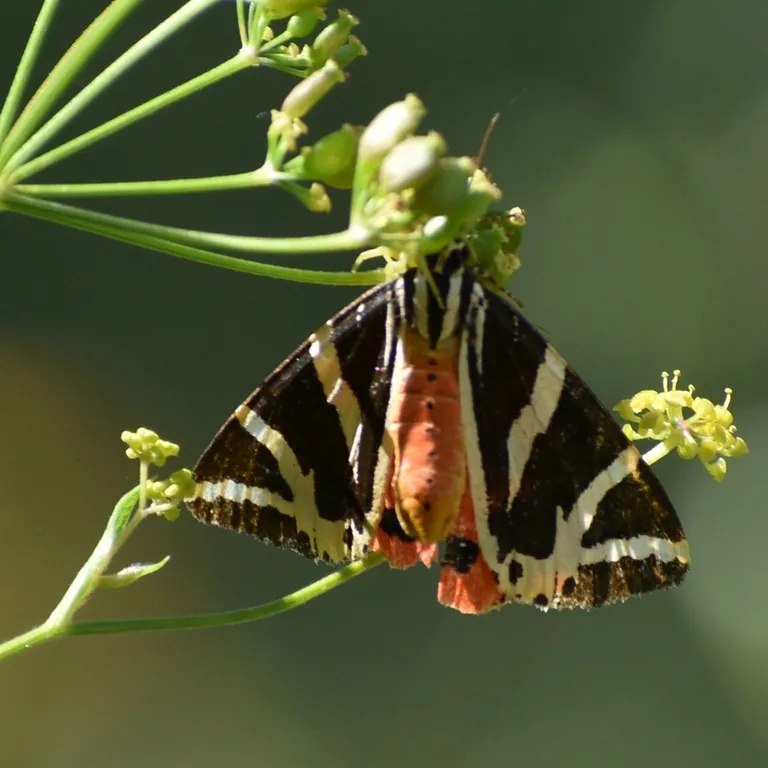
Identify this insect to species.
Euplagia quadripunctaria
